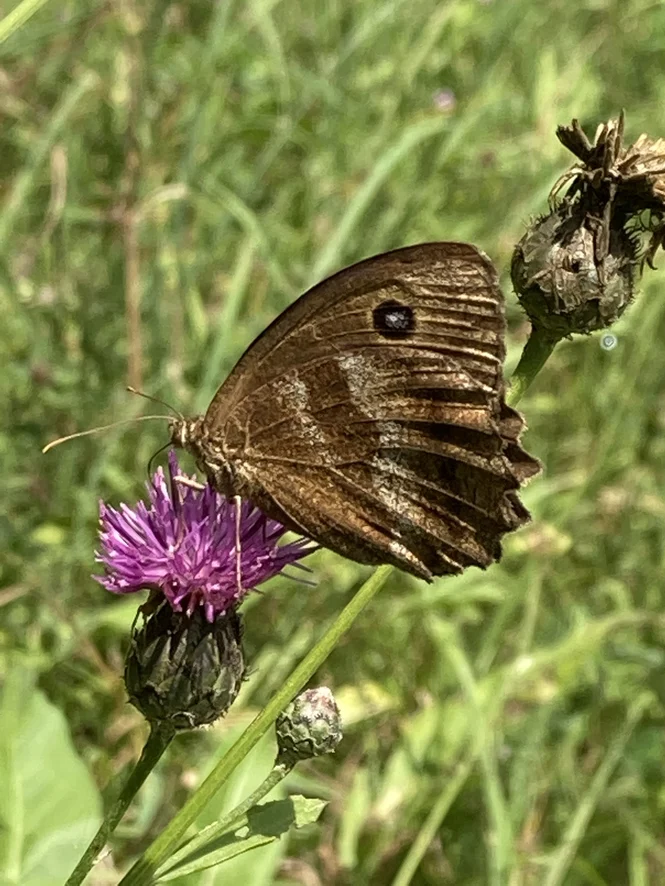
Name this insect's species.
Minois dryas
